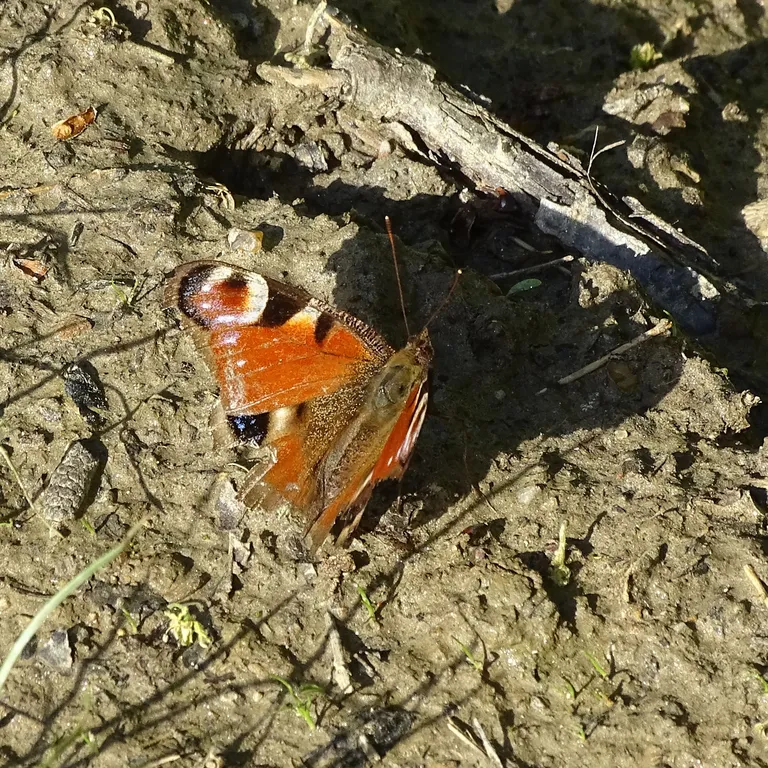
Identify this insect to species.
Aglais io
